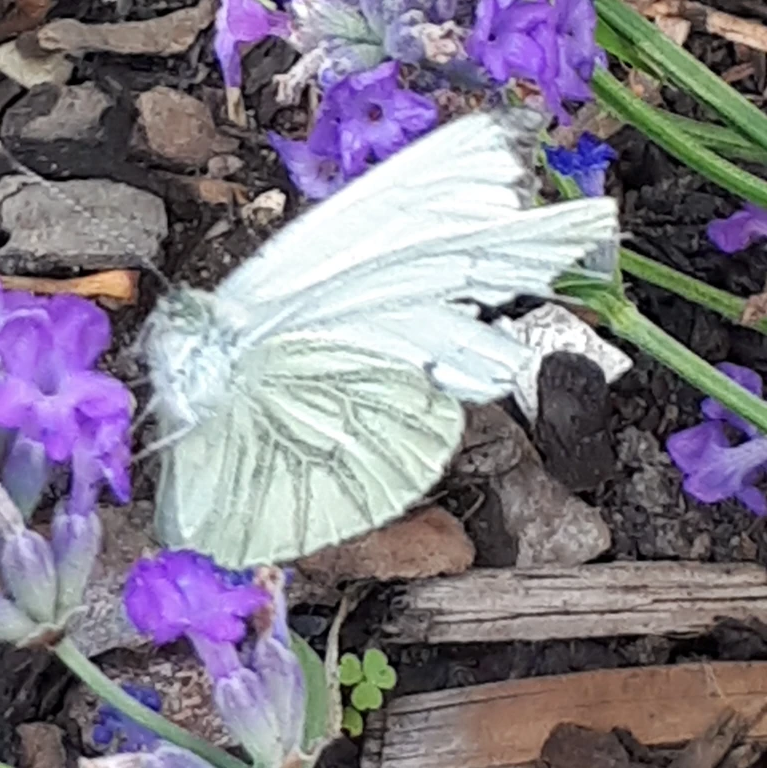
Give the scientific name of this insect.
Pieris napi
